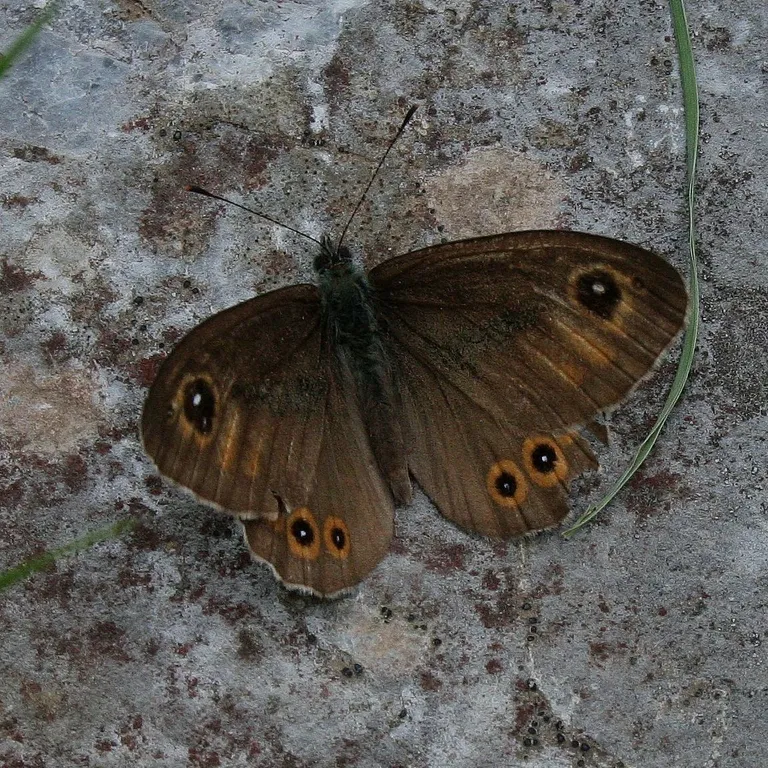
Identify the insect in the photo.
Lasiommata maera (also Pararge maera)
